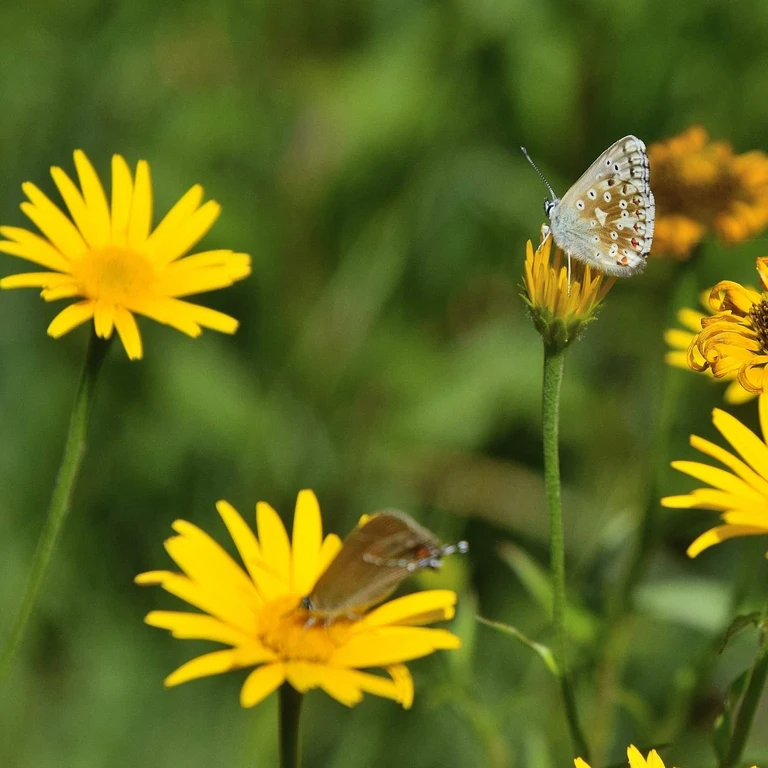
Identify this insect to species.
Lysandra coridon
